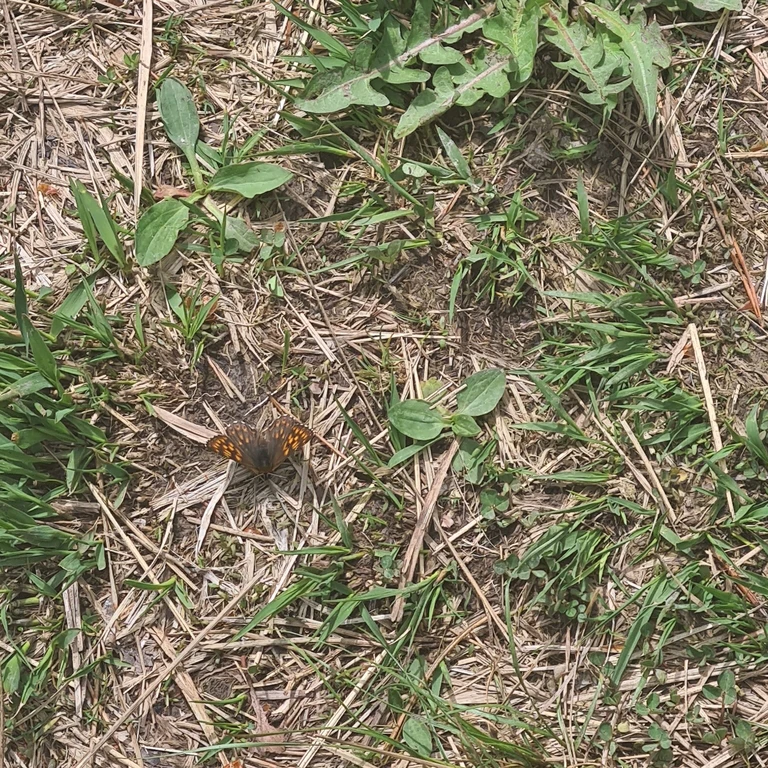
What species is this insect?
Hamearis lucina
